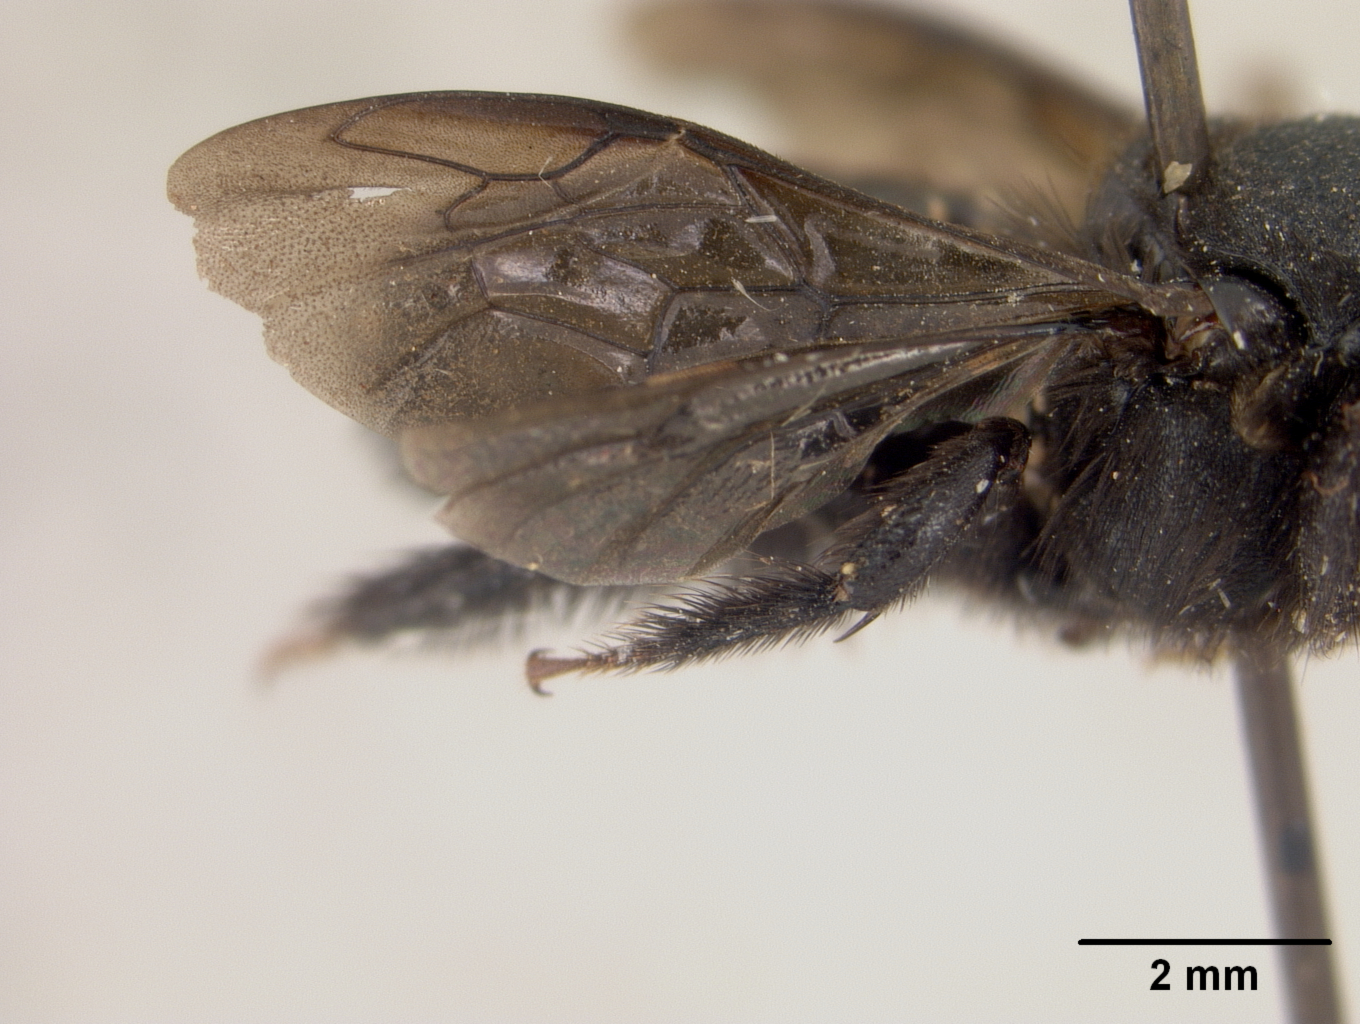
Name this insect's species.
Lithurgus fortis
